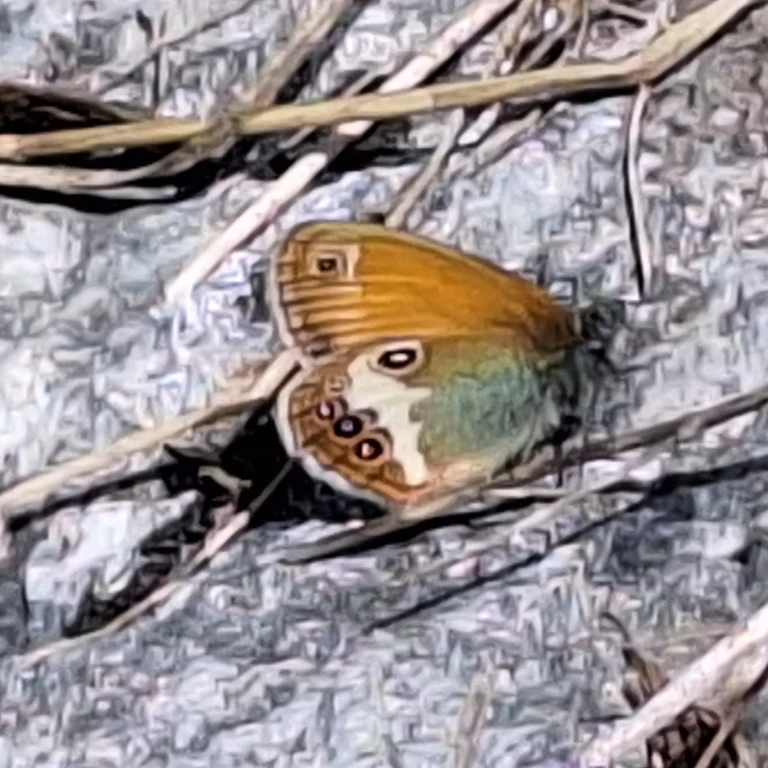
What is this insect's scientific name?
Coenonympha arcania
